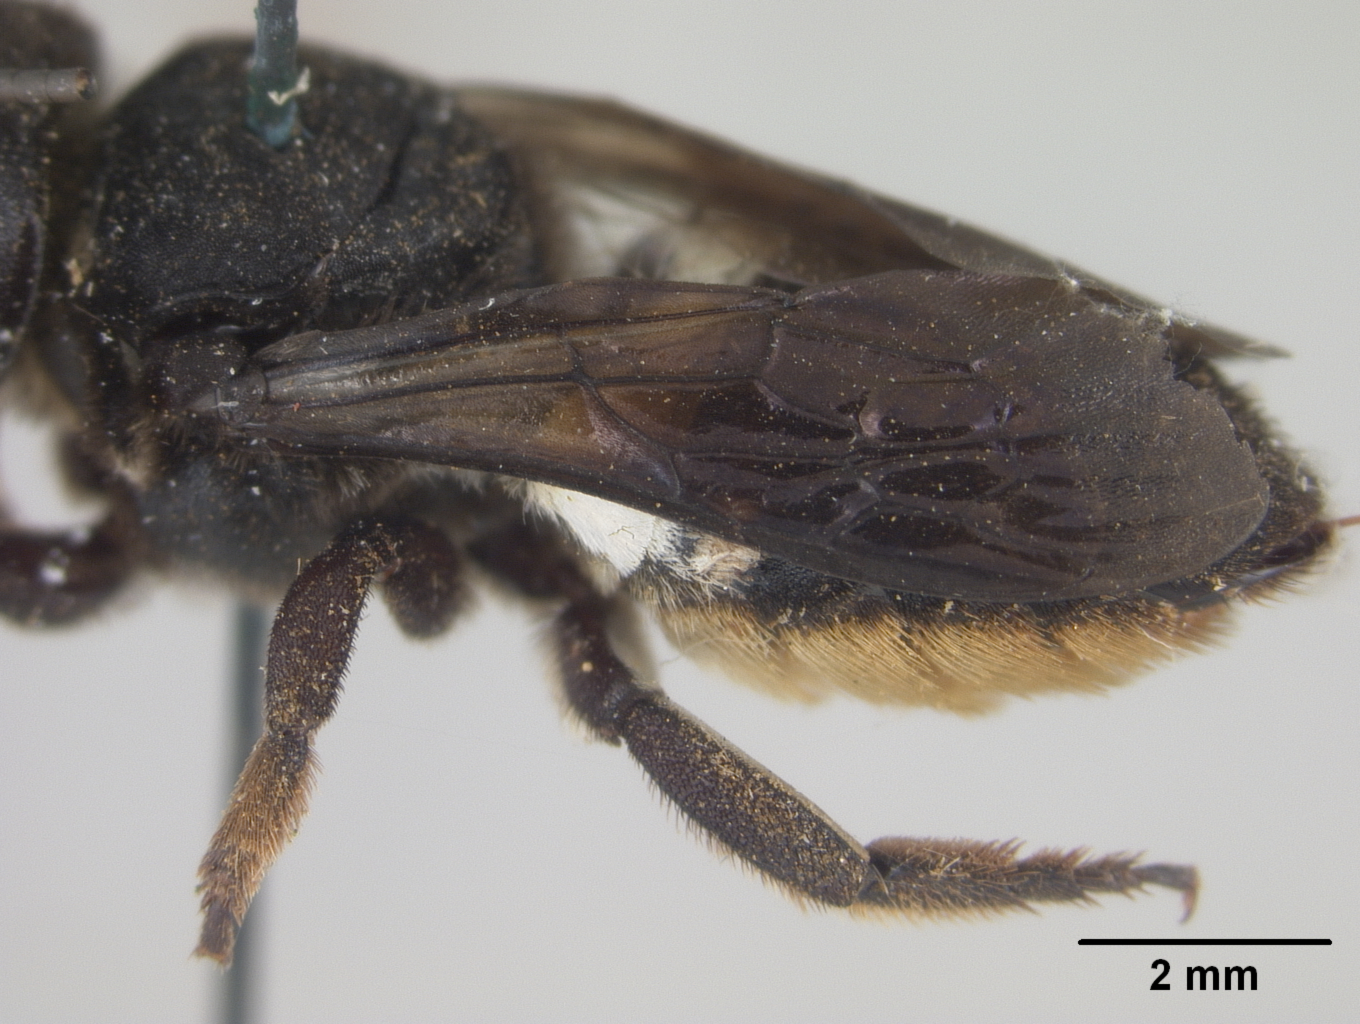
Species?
Megachile cincturata
